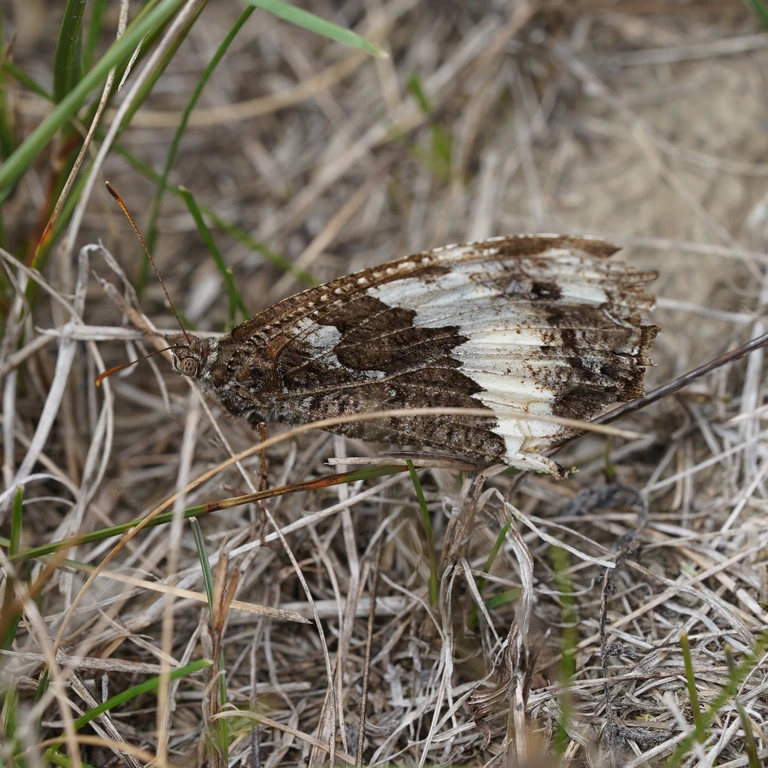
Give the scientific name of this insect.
Brintesia circe
